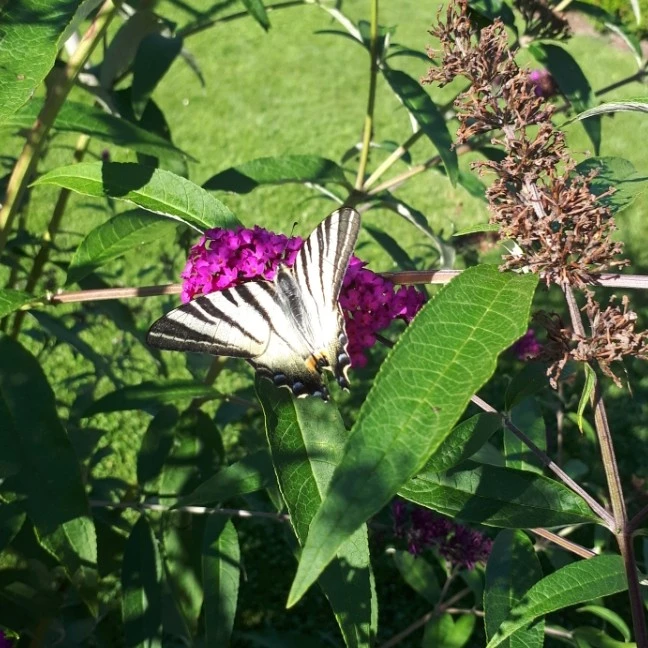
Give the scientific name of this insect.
Iphiclides podalirius
